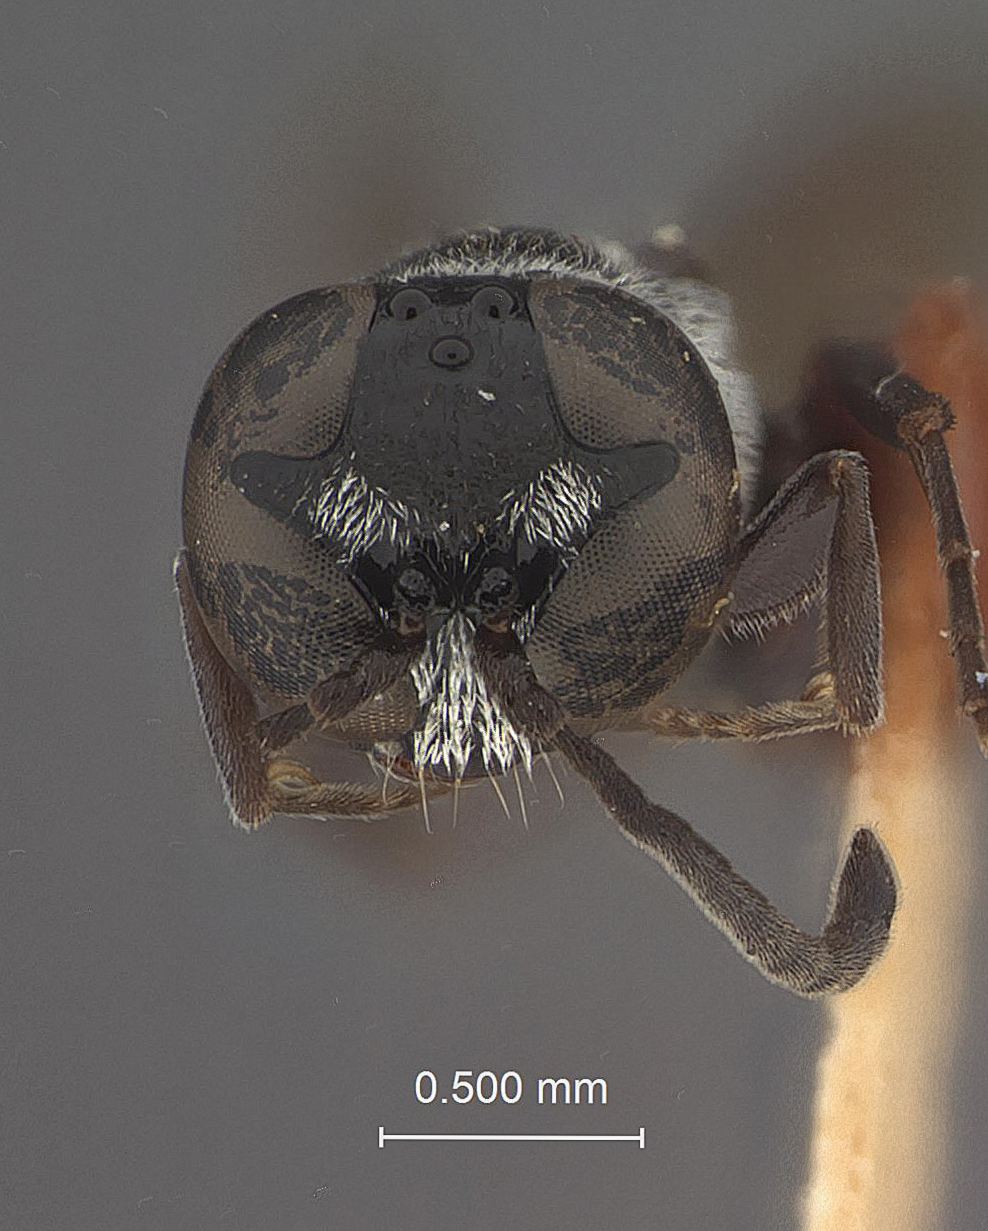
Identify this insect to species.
Trypoxylon sibuyanense
